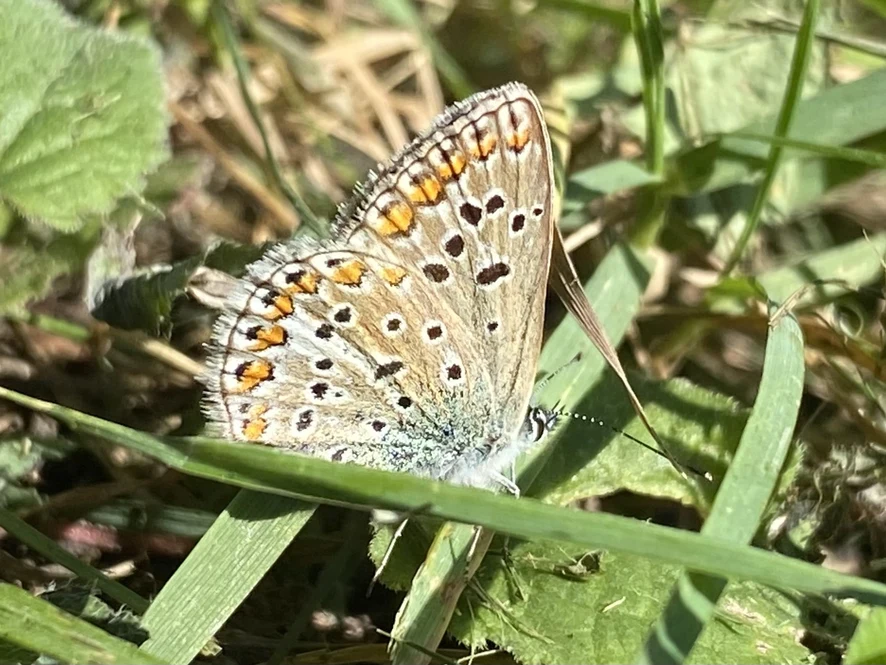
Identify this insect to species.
Polyommatus icarus
